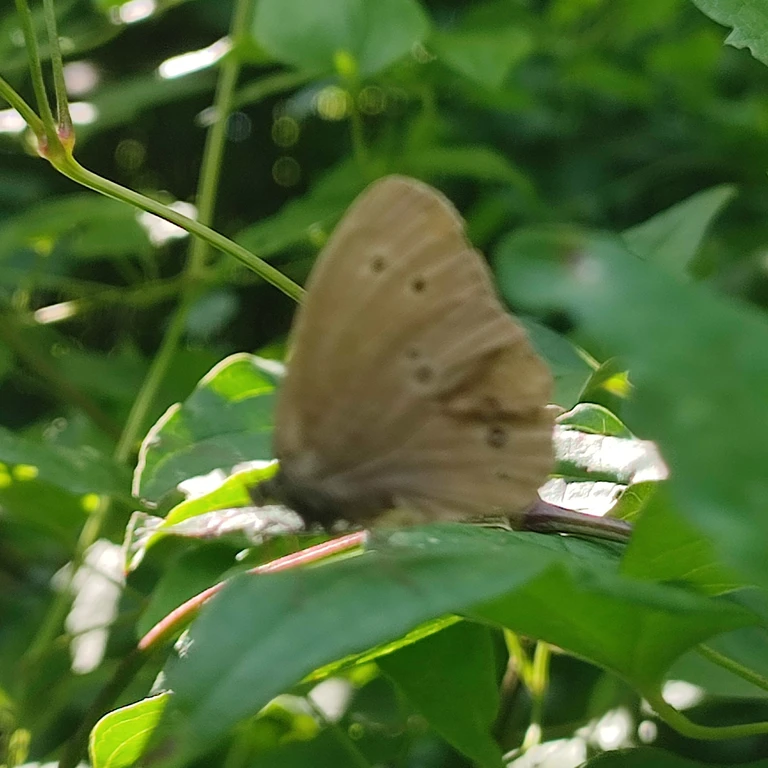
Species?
Aphantopus hyperantus
